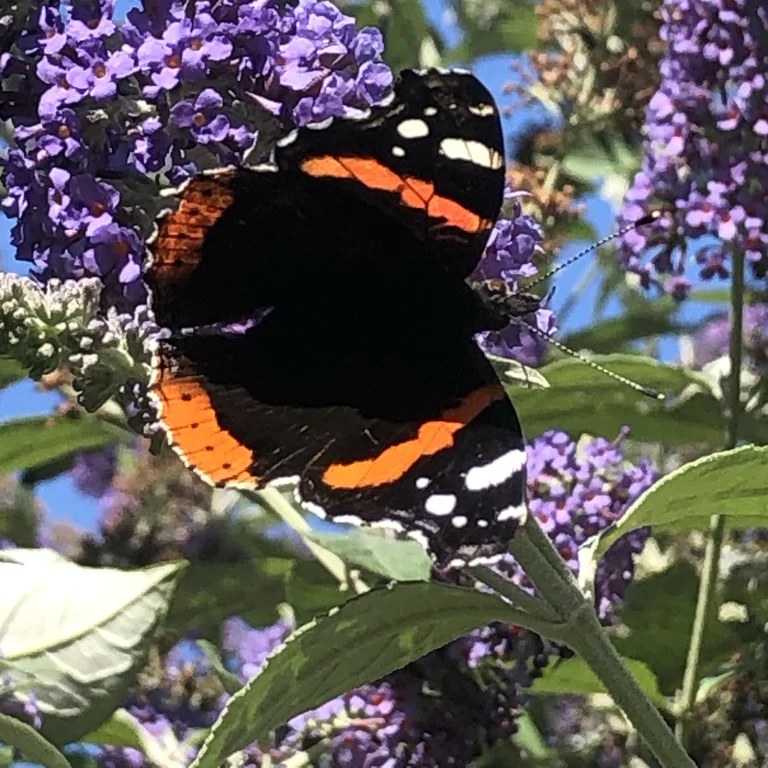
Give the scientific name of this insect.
Vanessa atalanta
